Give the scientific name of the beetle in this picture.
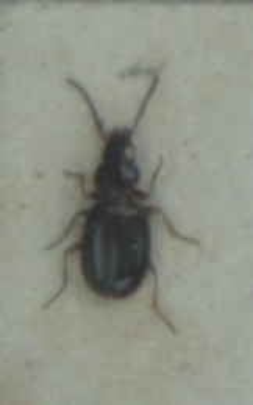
Bembidion gilvipes
